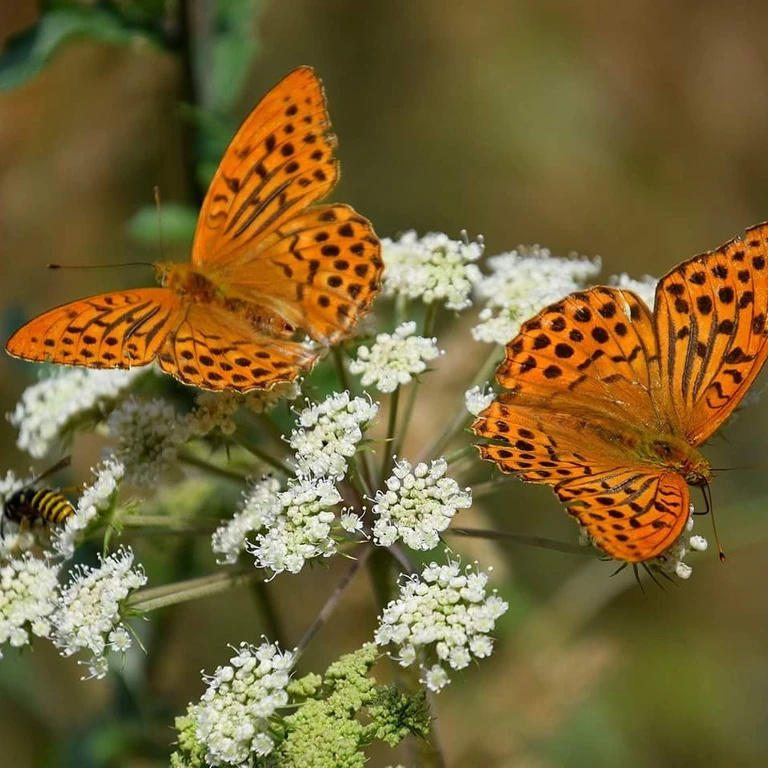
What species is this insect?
Argynnis paphia
